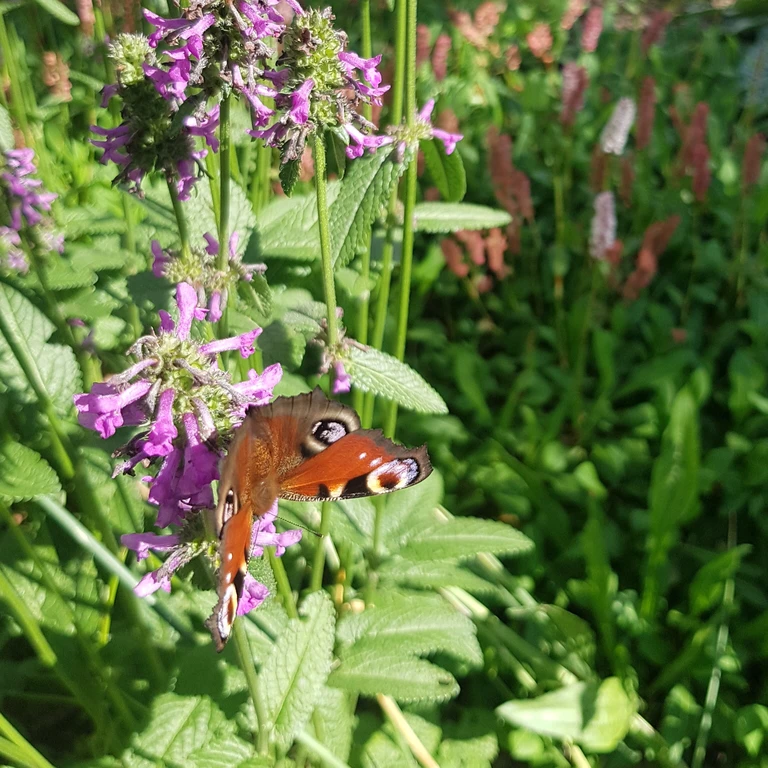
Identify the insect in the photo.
Aglais io
